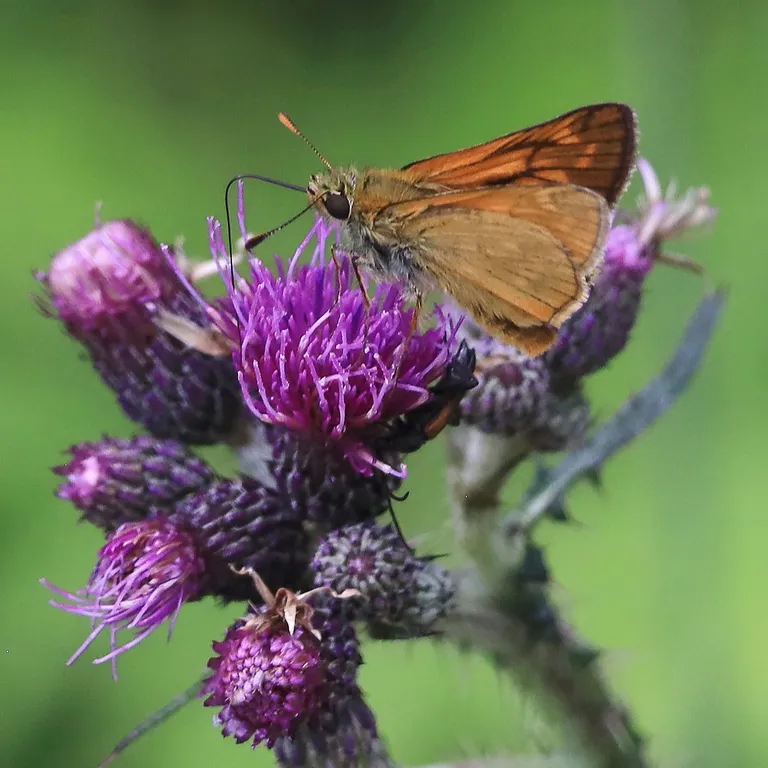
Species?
Ochlodes sylvanus (also Ochlodes venata)
